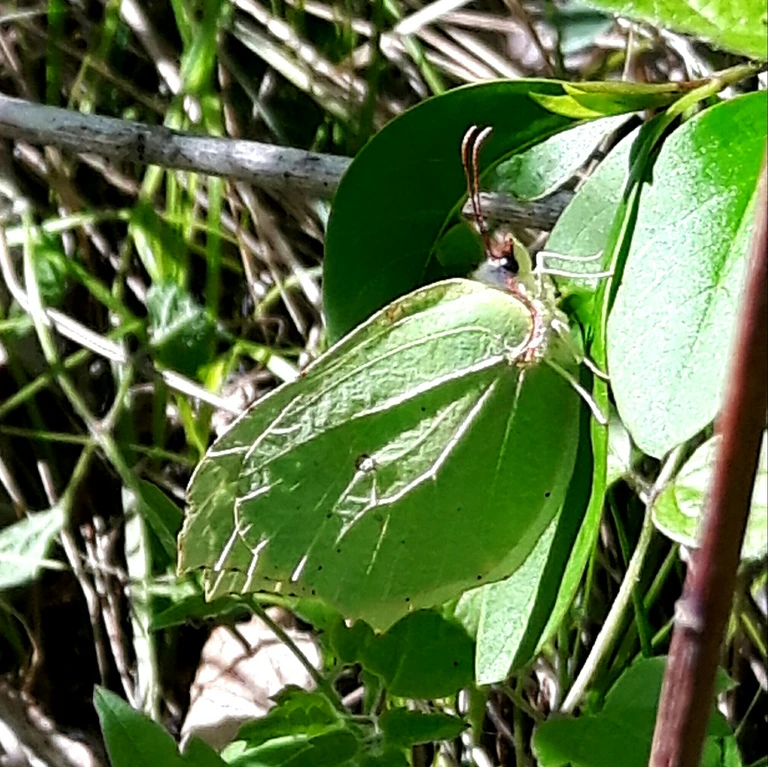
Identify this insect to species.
Gonepteryx rhamni
